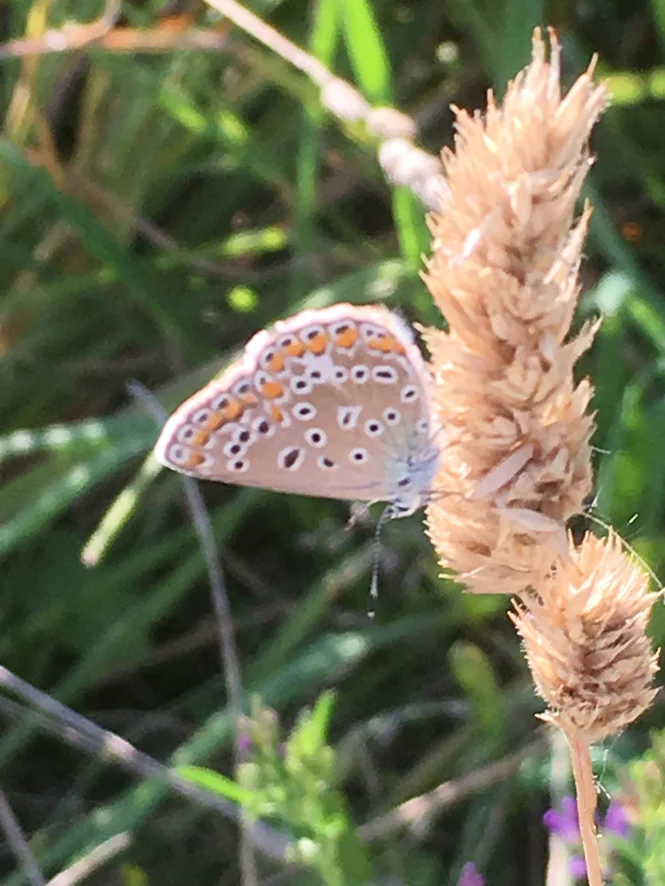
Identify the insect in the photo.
Polyommatus icarus
